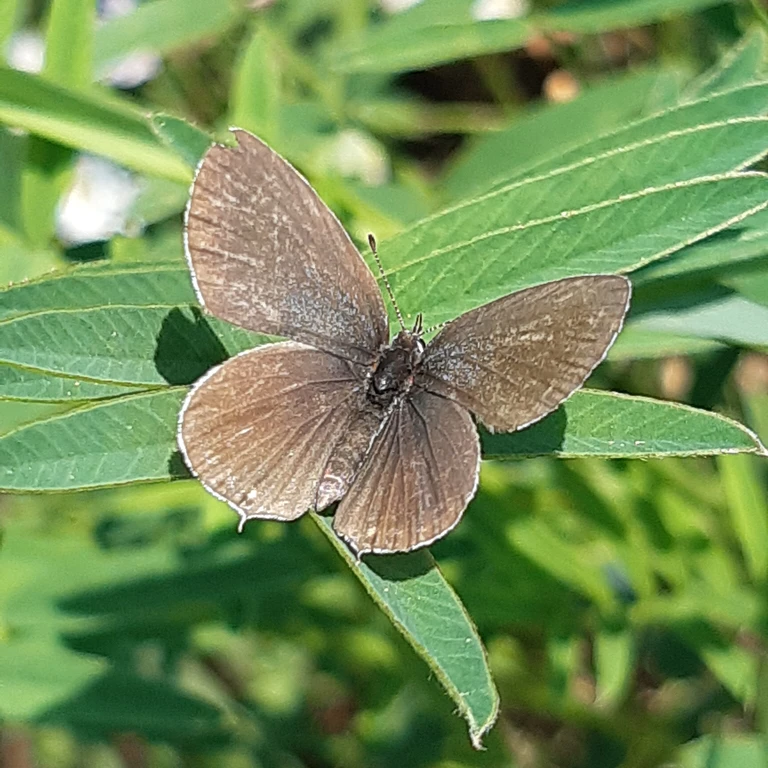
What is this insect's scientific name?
Cupido argiades (also Elkalyce argiades)
